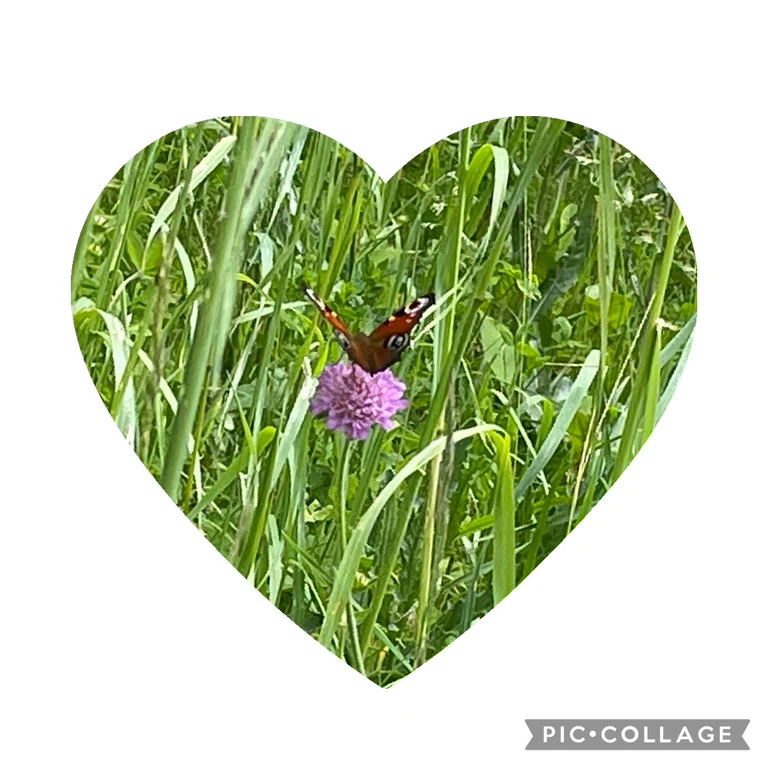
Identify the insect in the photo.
Aglais io
